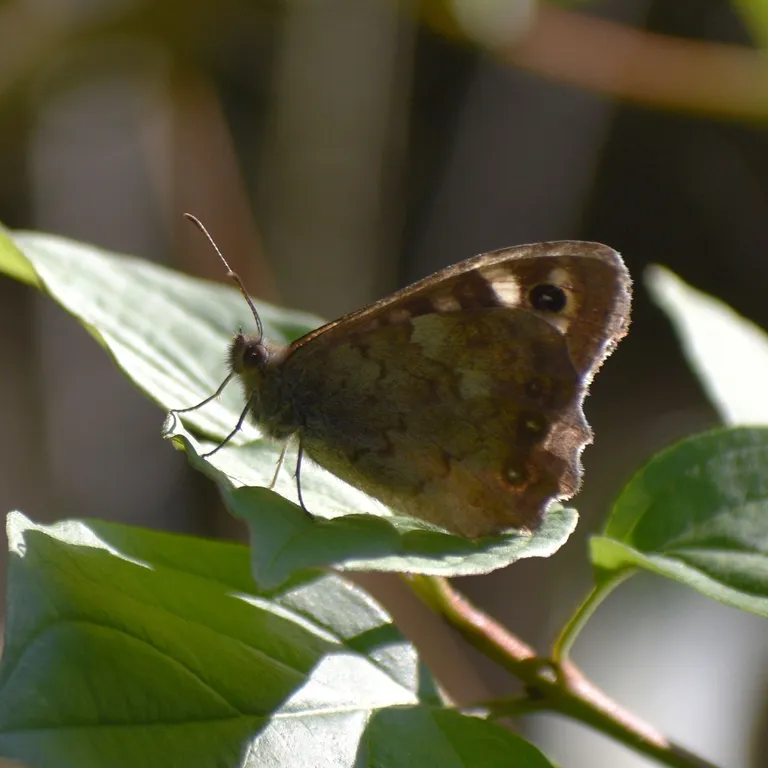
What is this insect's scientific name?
Pararge aegeria
